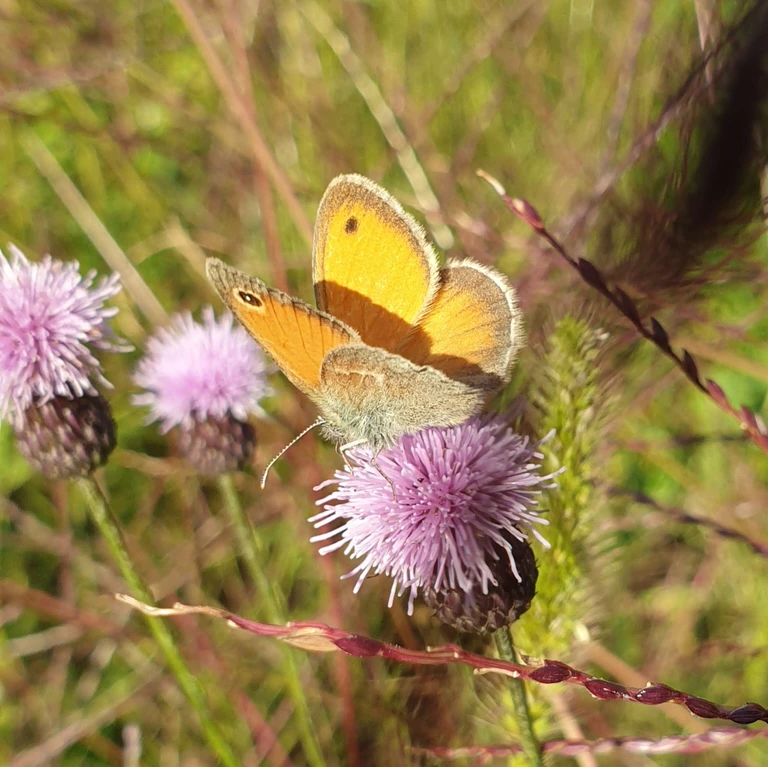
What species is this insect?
Coenonympha pamphilus
